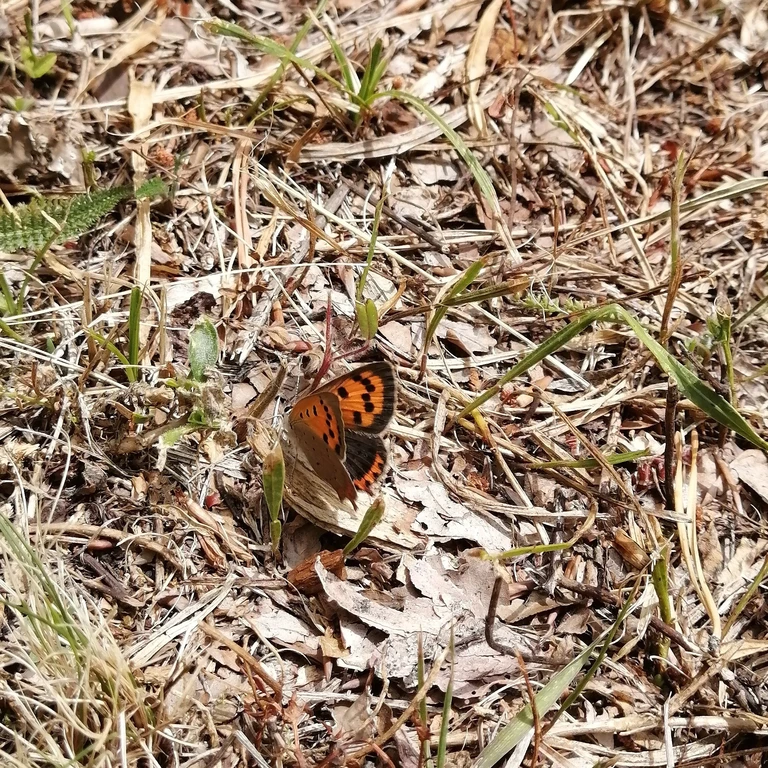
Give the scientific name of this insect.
Lycaena phlaeas
